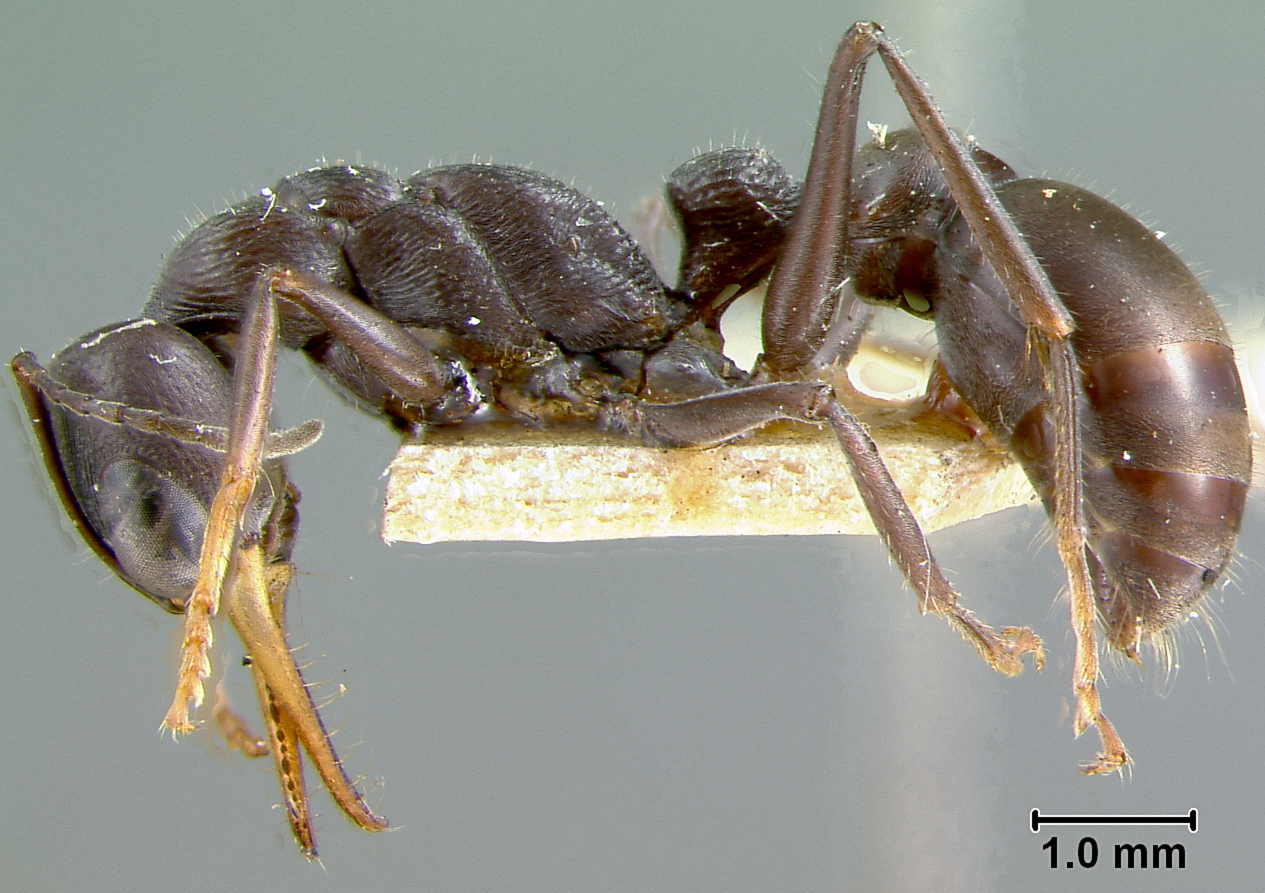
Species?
Myrmecia clarki
